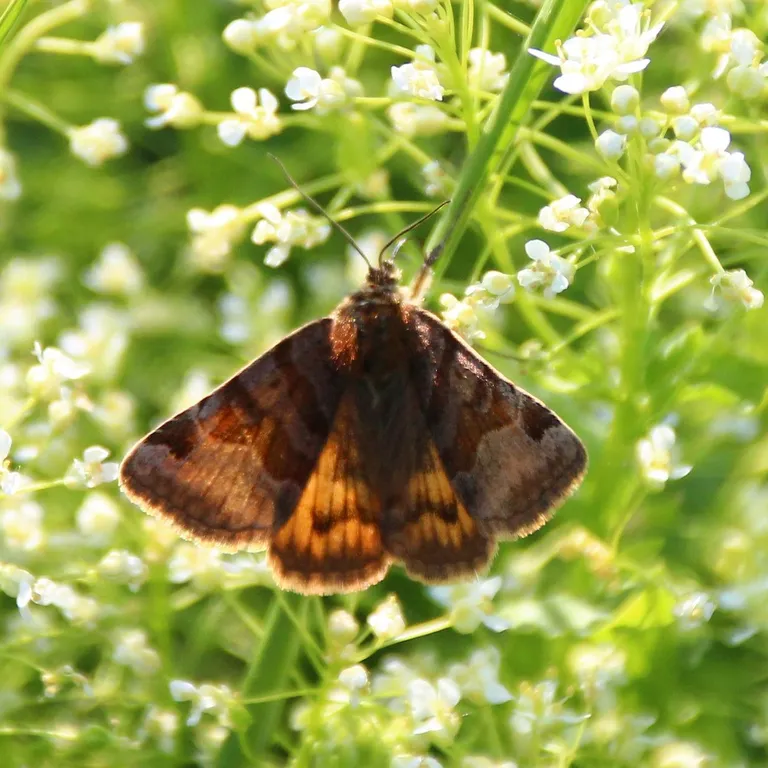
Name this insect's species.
Euclidia glyphica
